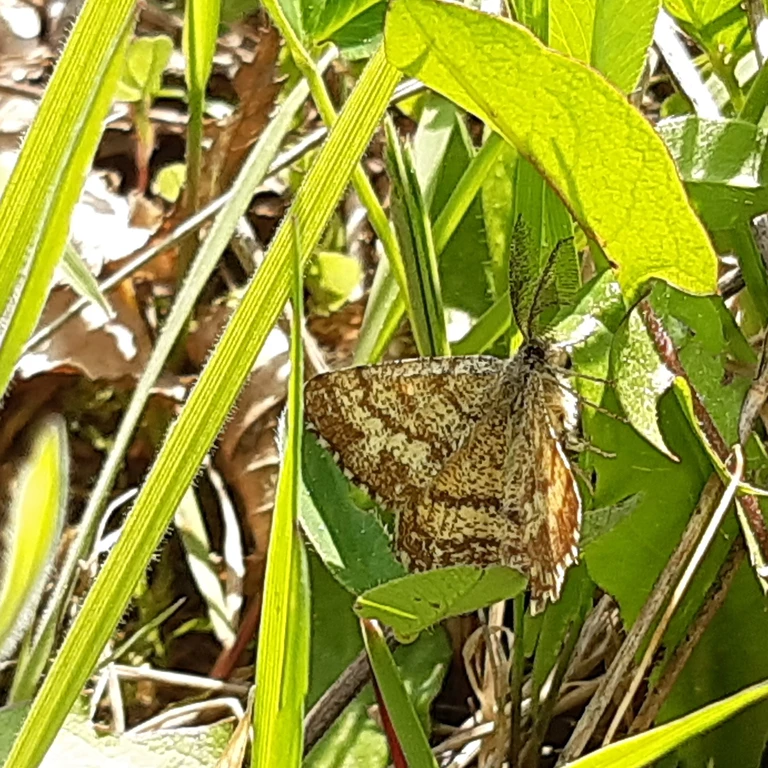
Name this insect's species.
Ematurga atomaria
